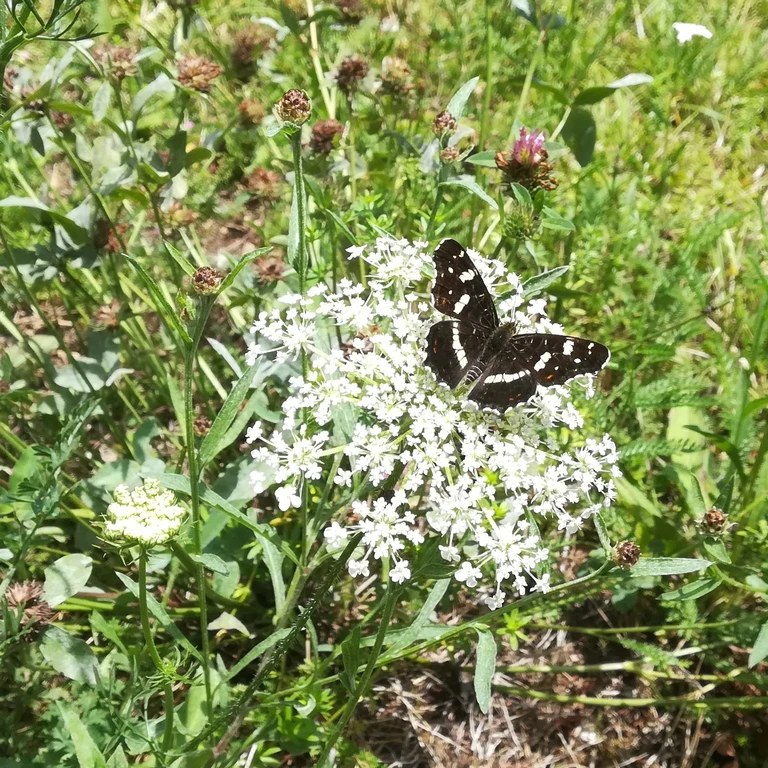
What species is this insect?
Araschnia levana
